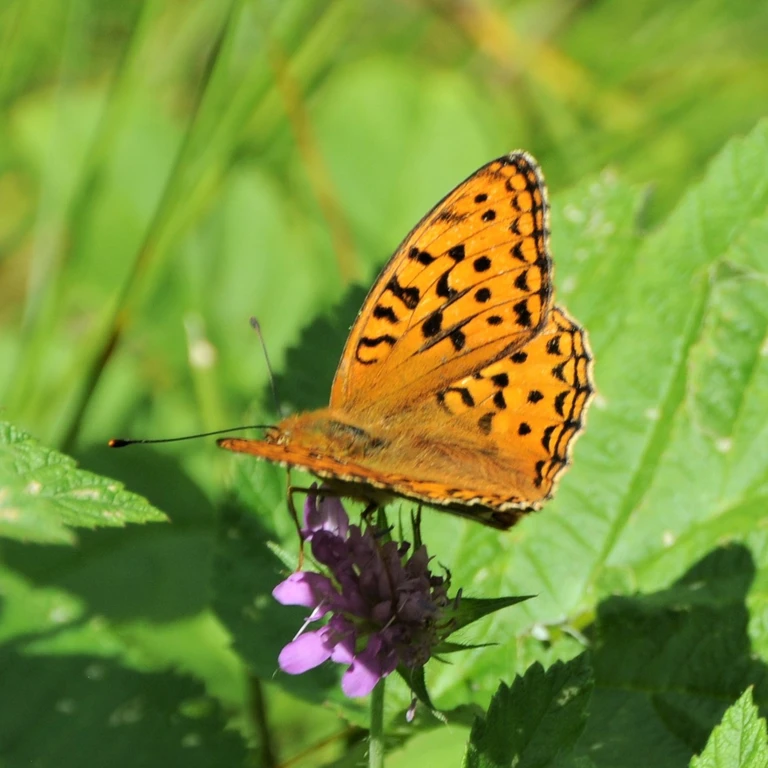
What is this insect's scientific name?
Fabriciana adippe
